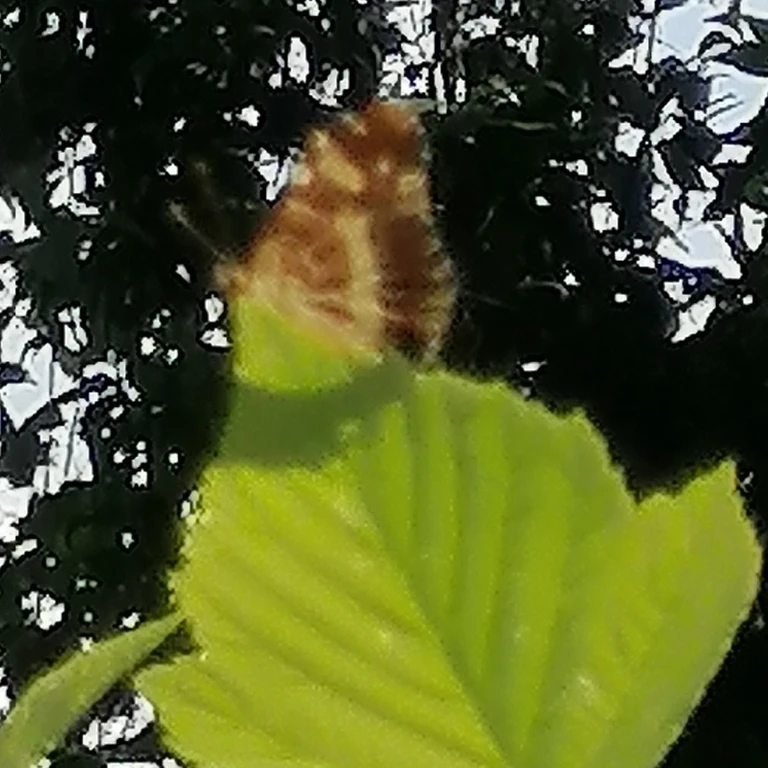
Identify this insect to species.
Araschnia levana
